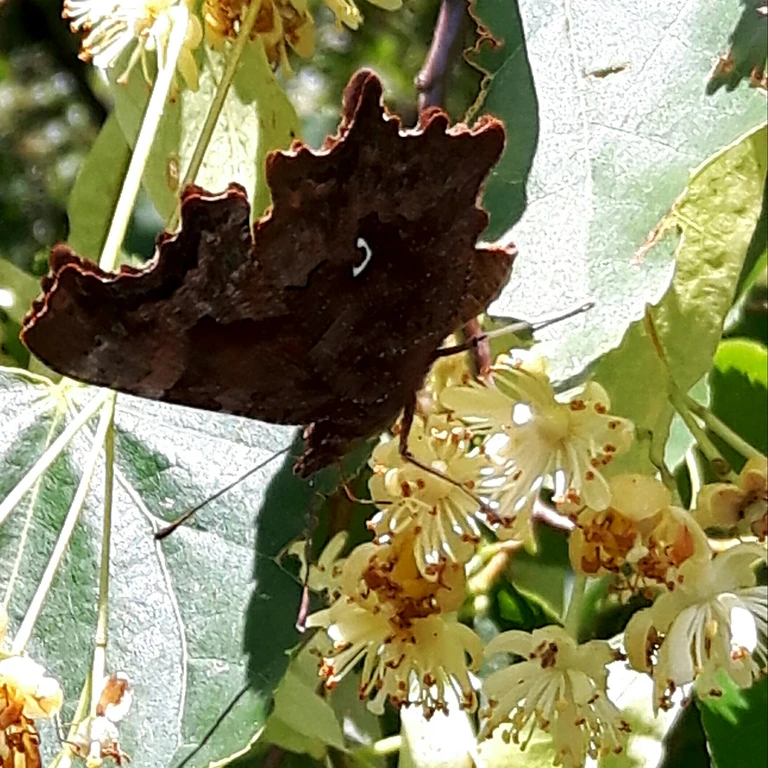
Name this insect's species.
Polygonia c-album
